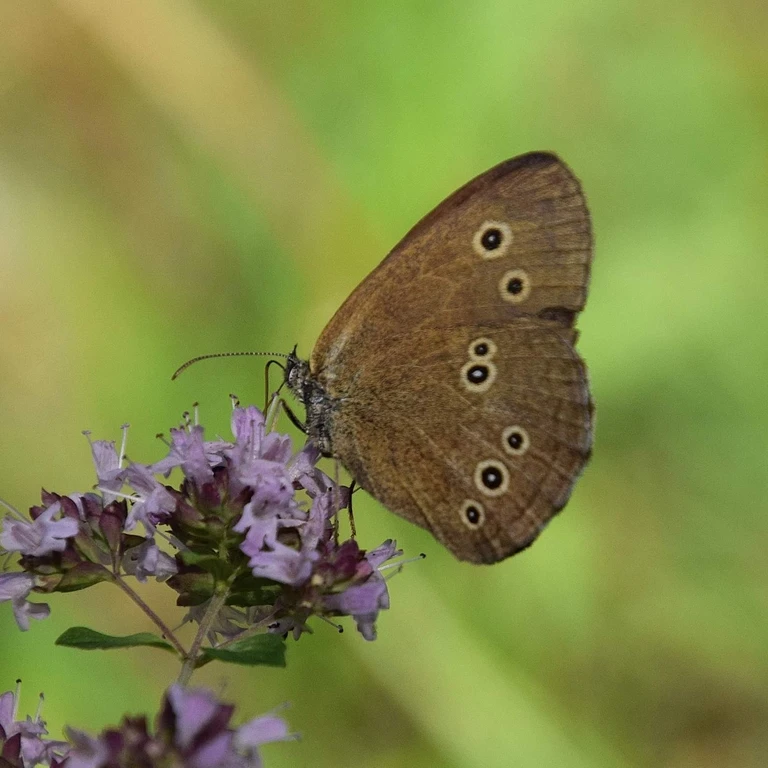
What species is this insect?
Aphantopus hyperantus
